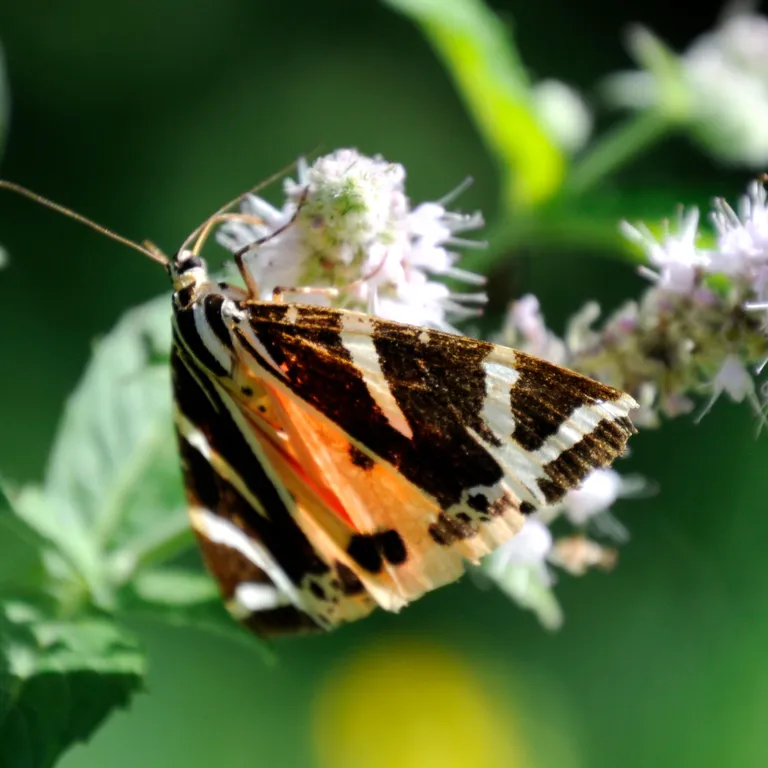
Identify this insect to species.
Euplagia quadripunctaria
